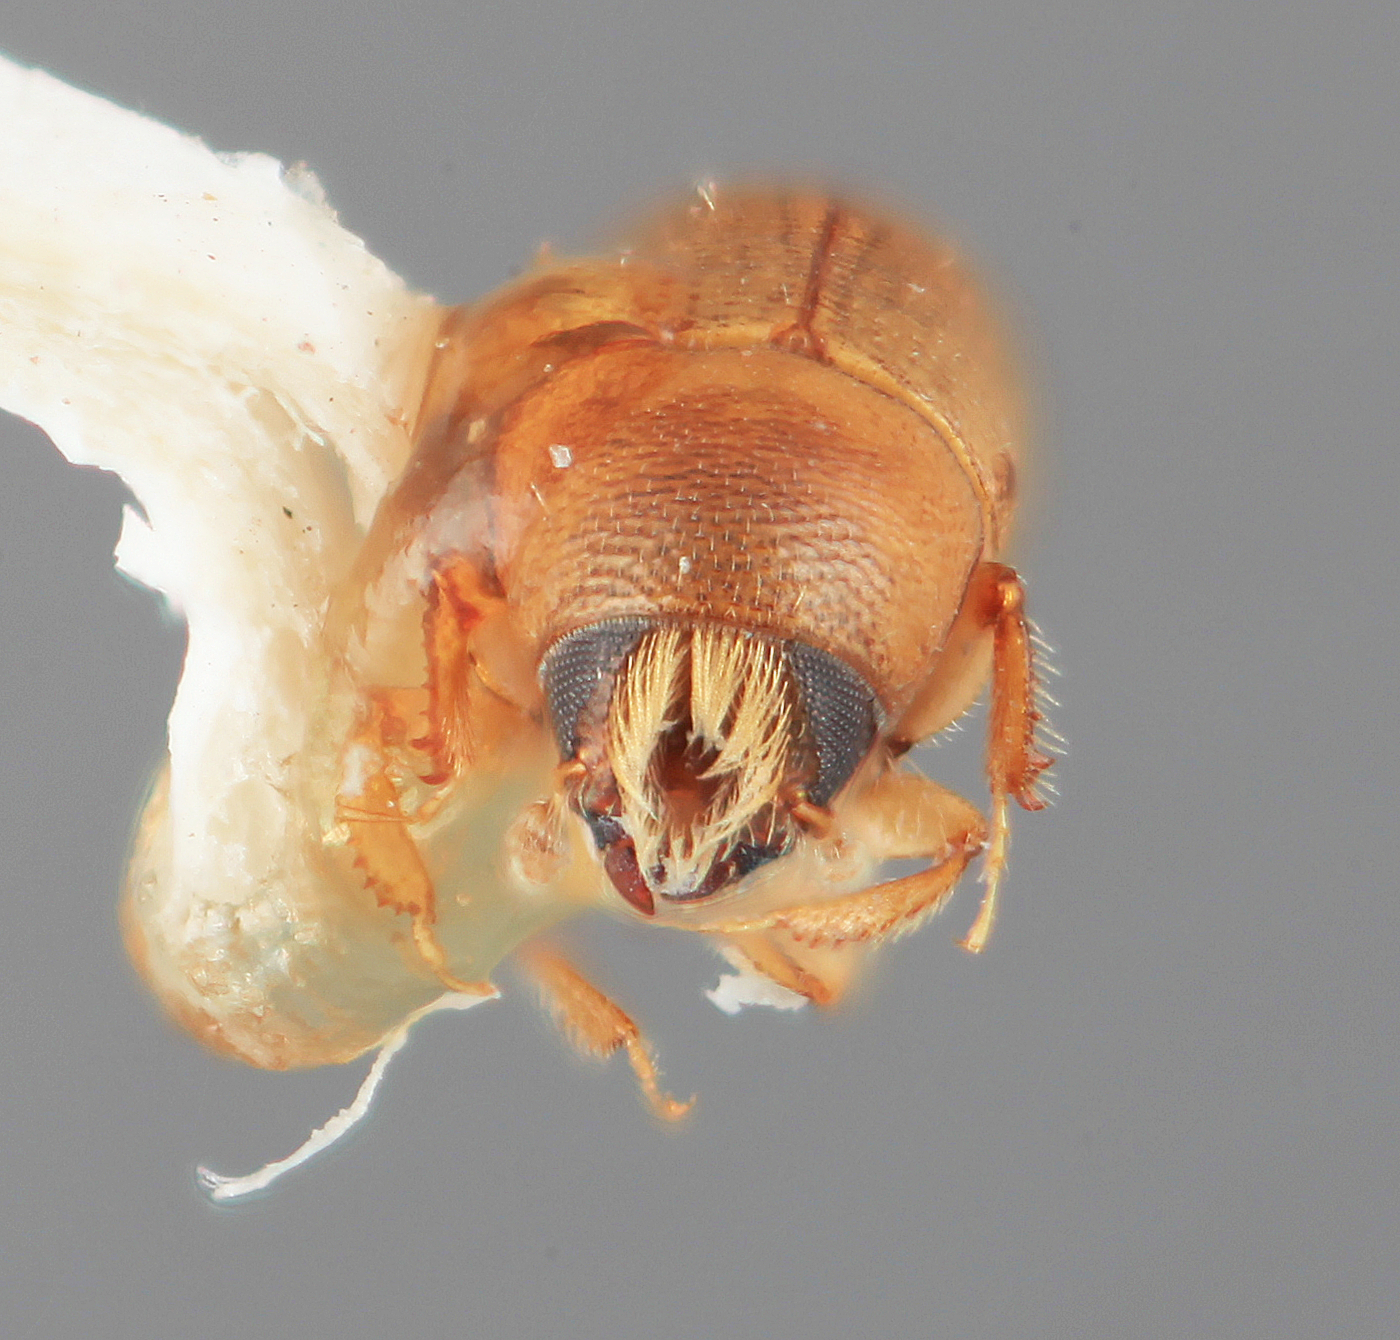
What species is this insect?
Scolytodes facetus
